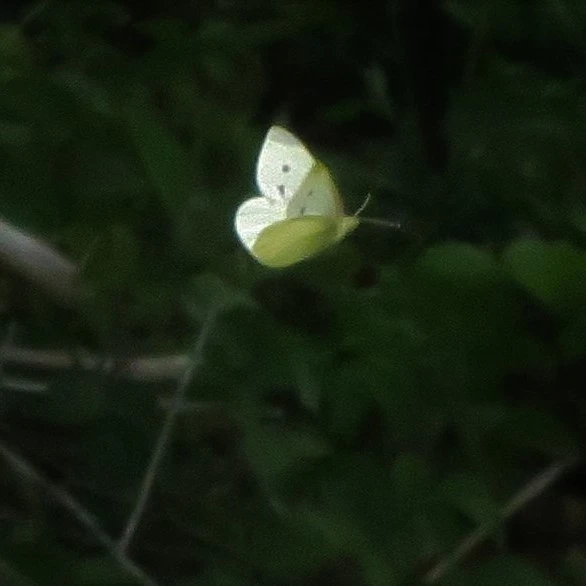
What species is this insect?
Pieris rapae
